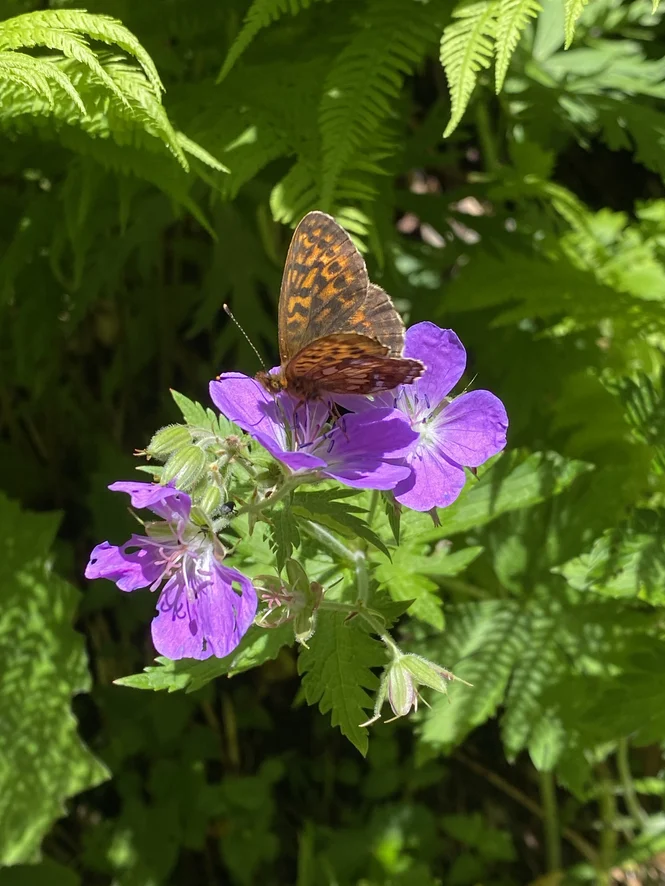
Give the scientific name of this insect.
Boloria thore
